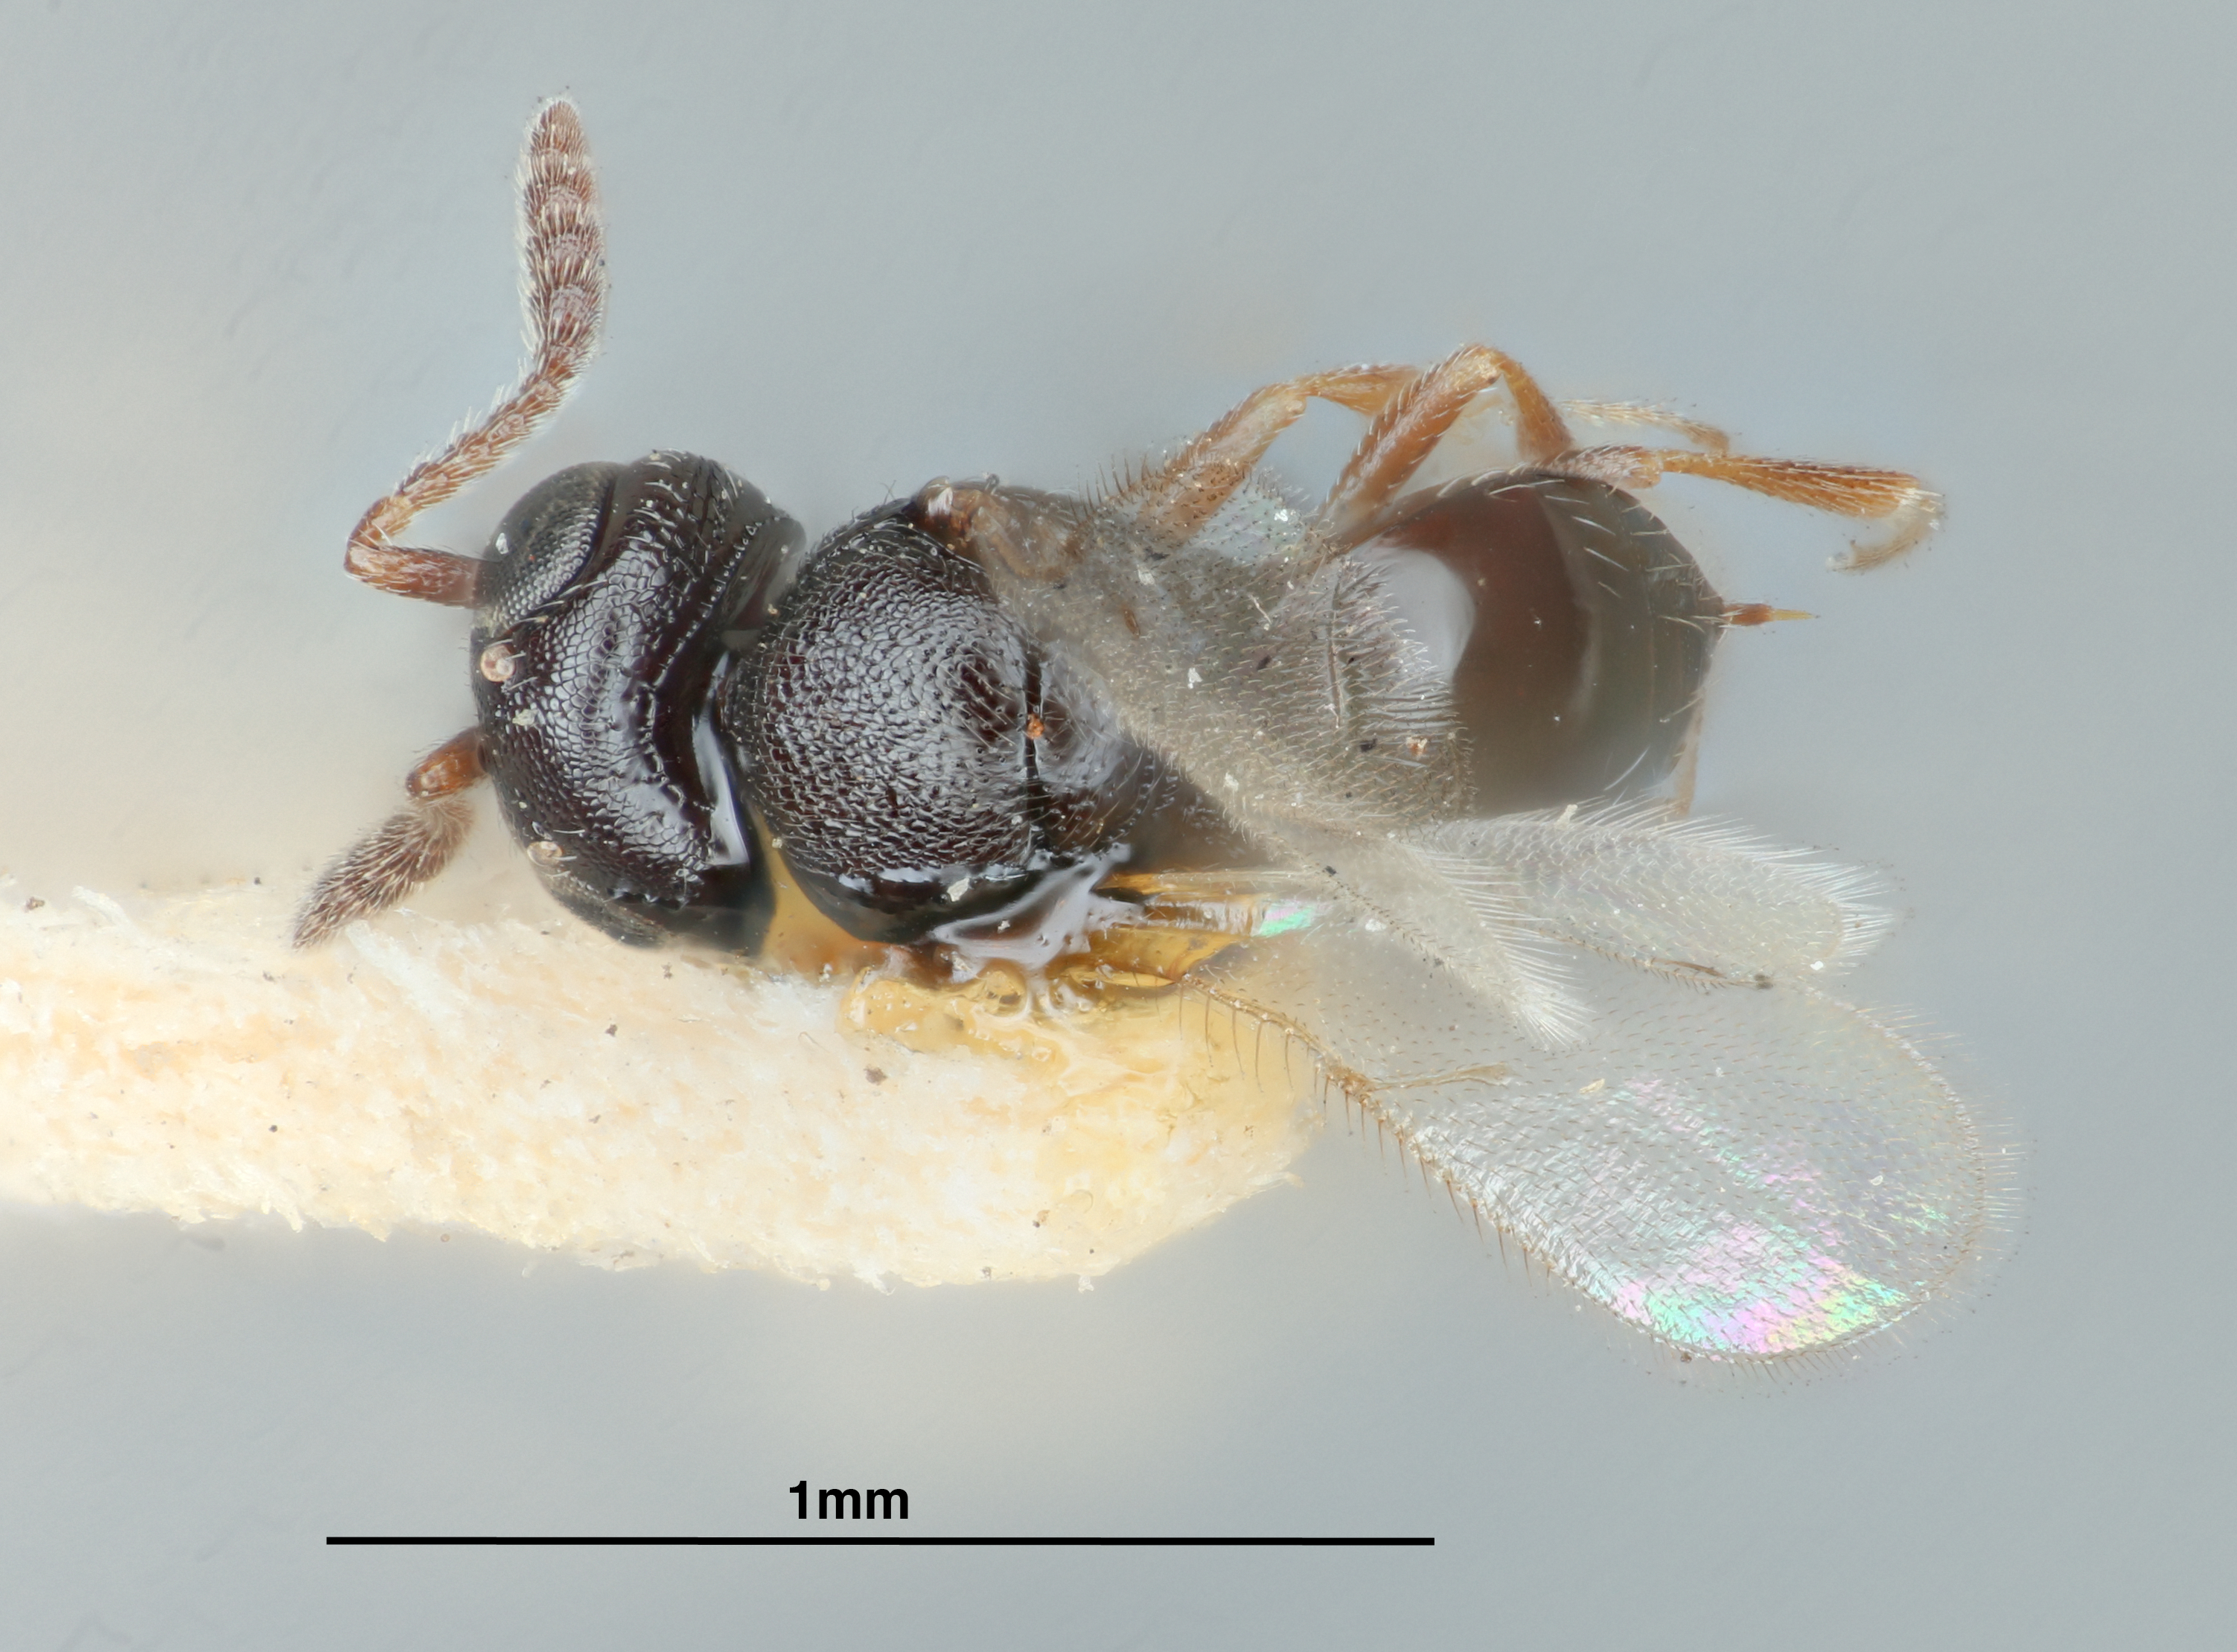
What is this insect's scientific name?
Telenomus phymatae
